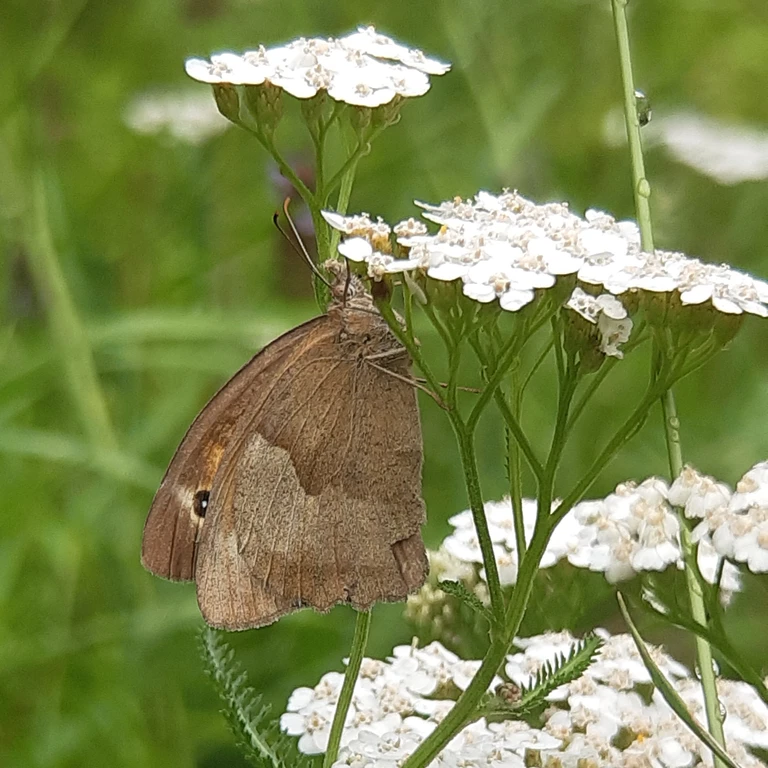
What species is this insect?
Maniola jurtina
